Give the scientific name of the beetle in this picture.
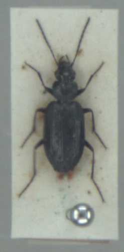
Sericoda quadripunctata
